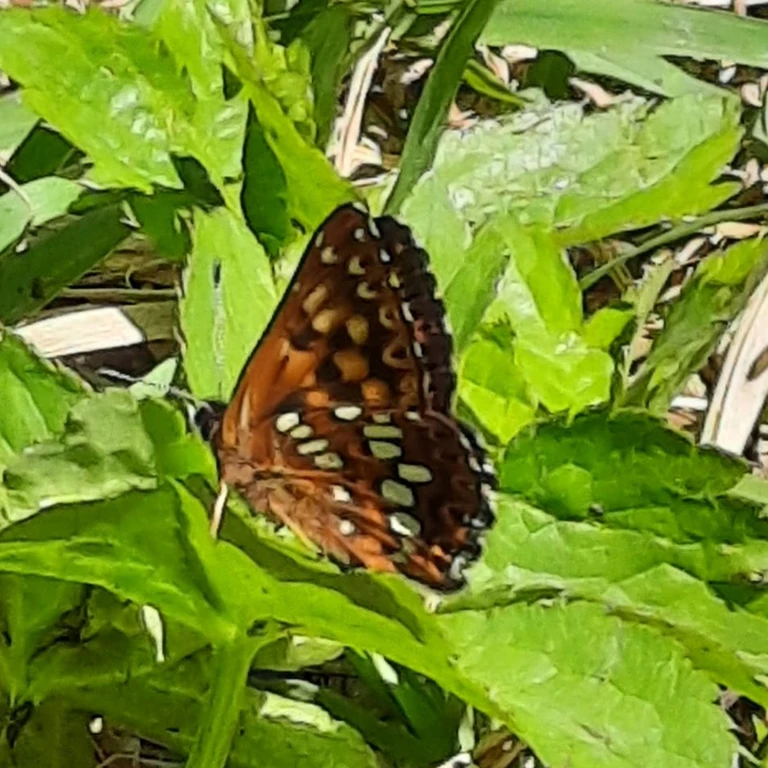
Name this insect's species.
Hamearis lucina
